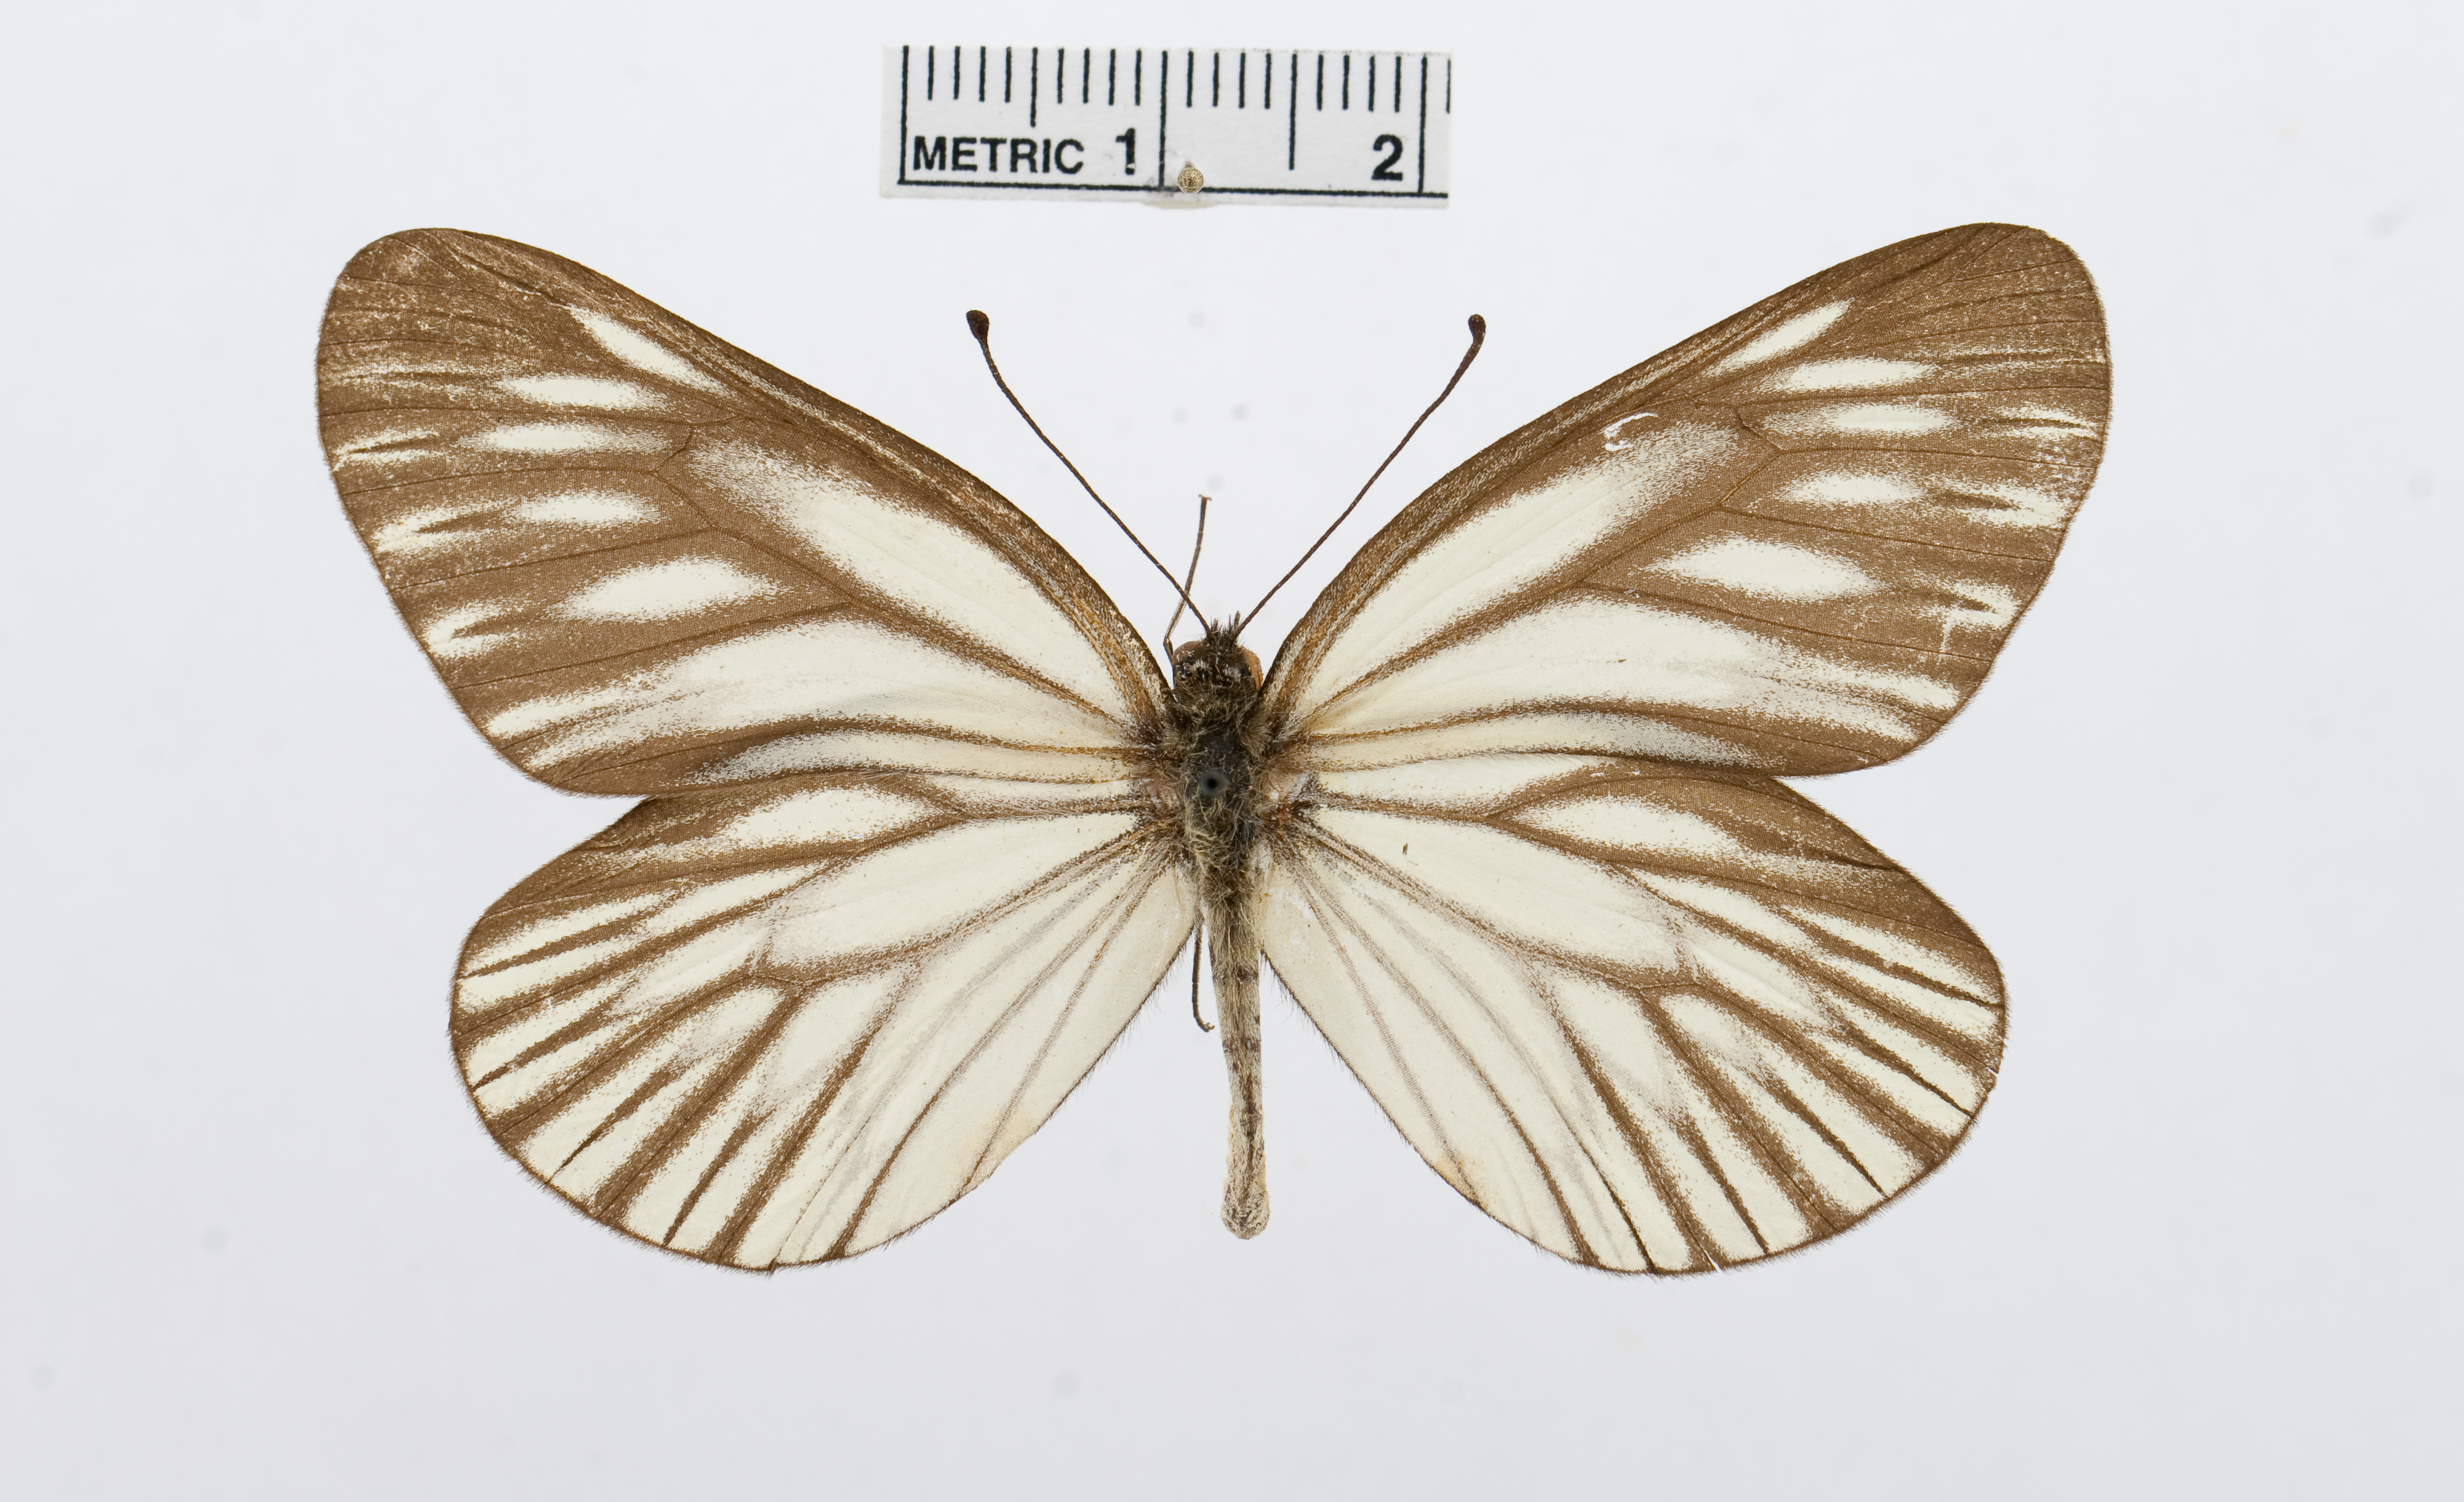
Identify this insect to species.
Aporia oberthuri
